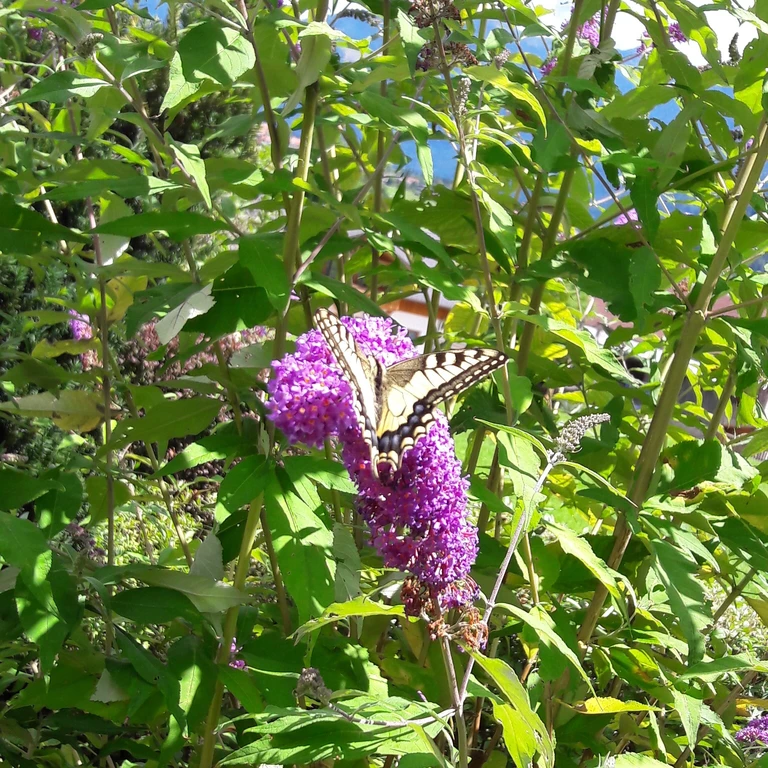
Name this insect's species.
Papilio machaon
